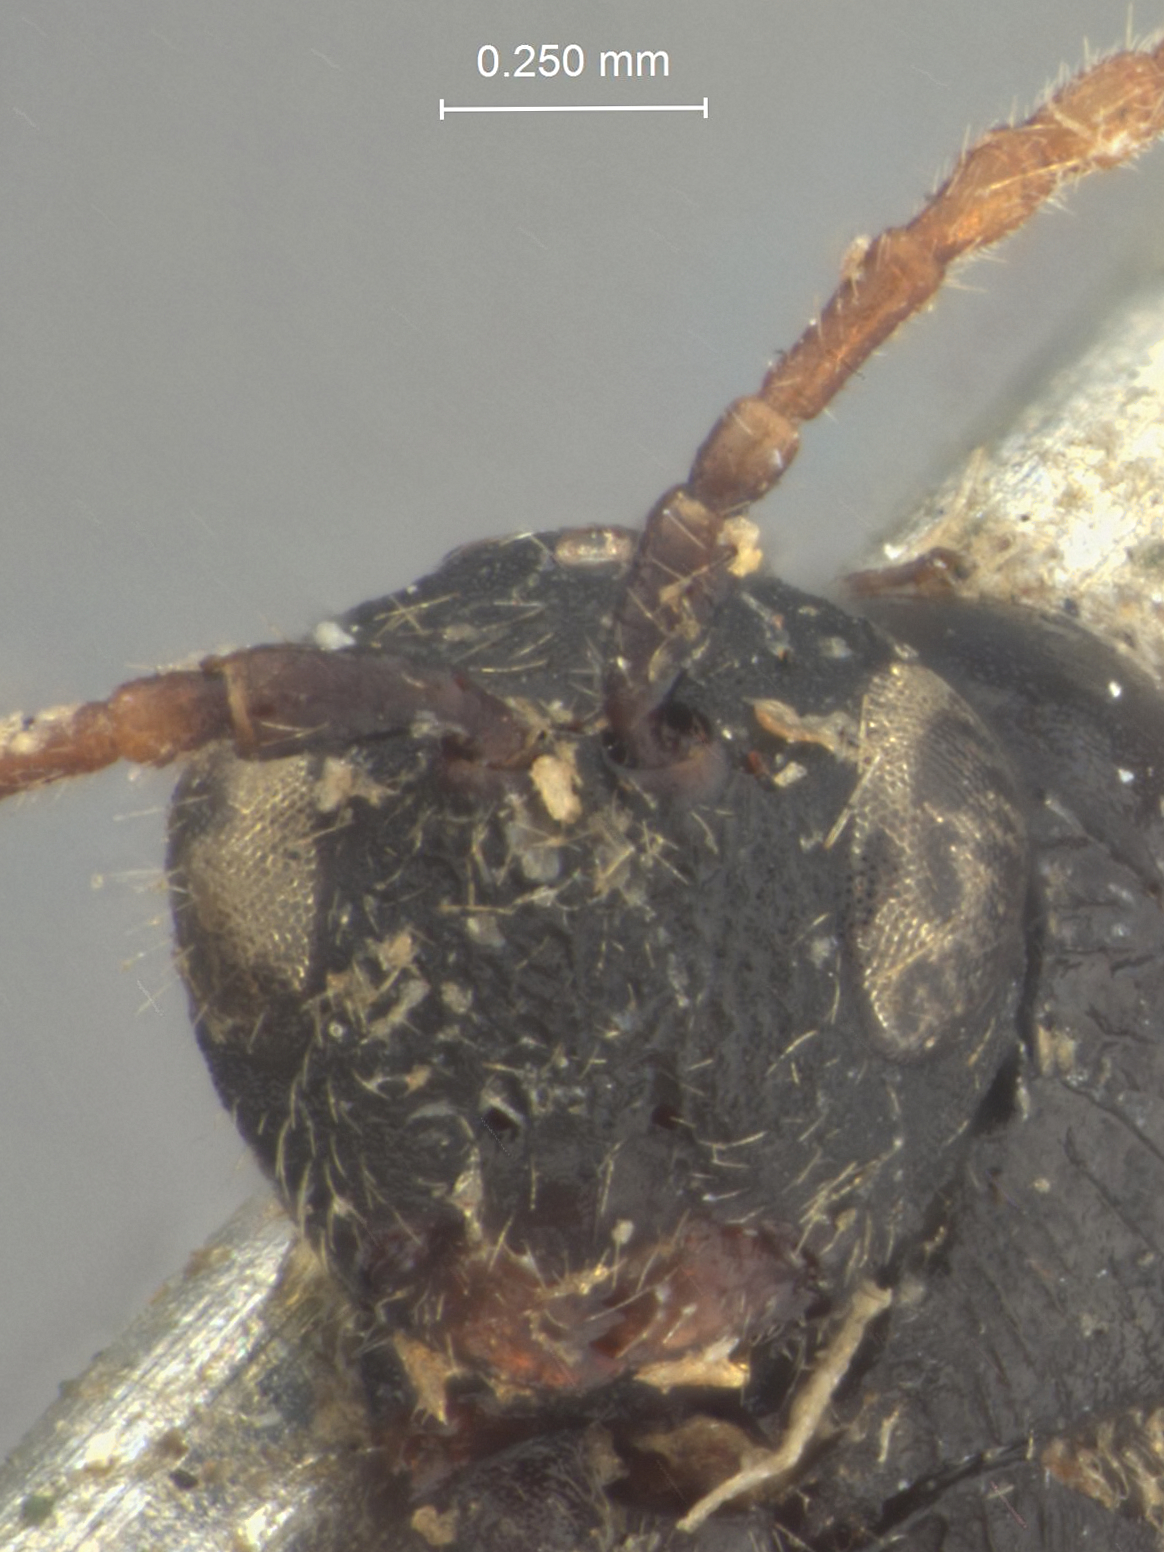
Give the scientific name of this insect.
Figites floridanus
